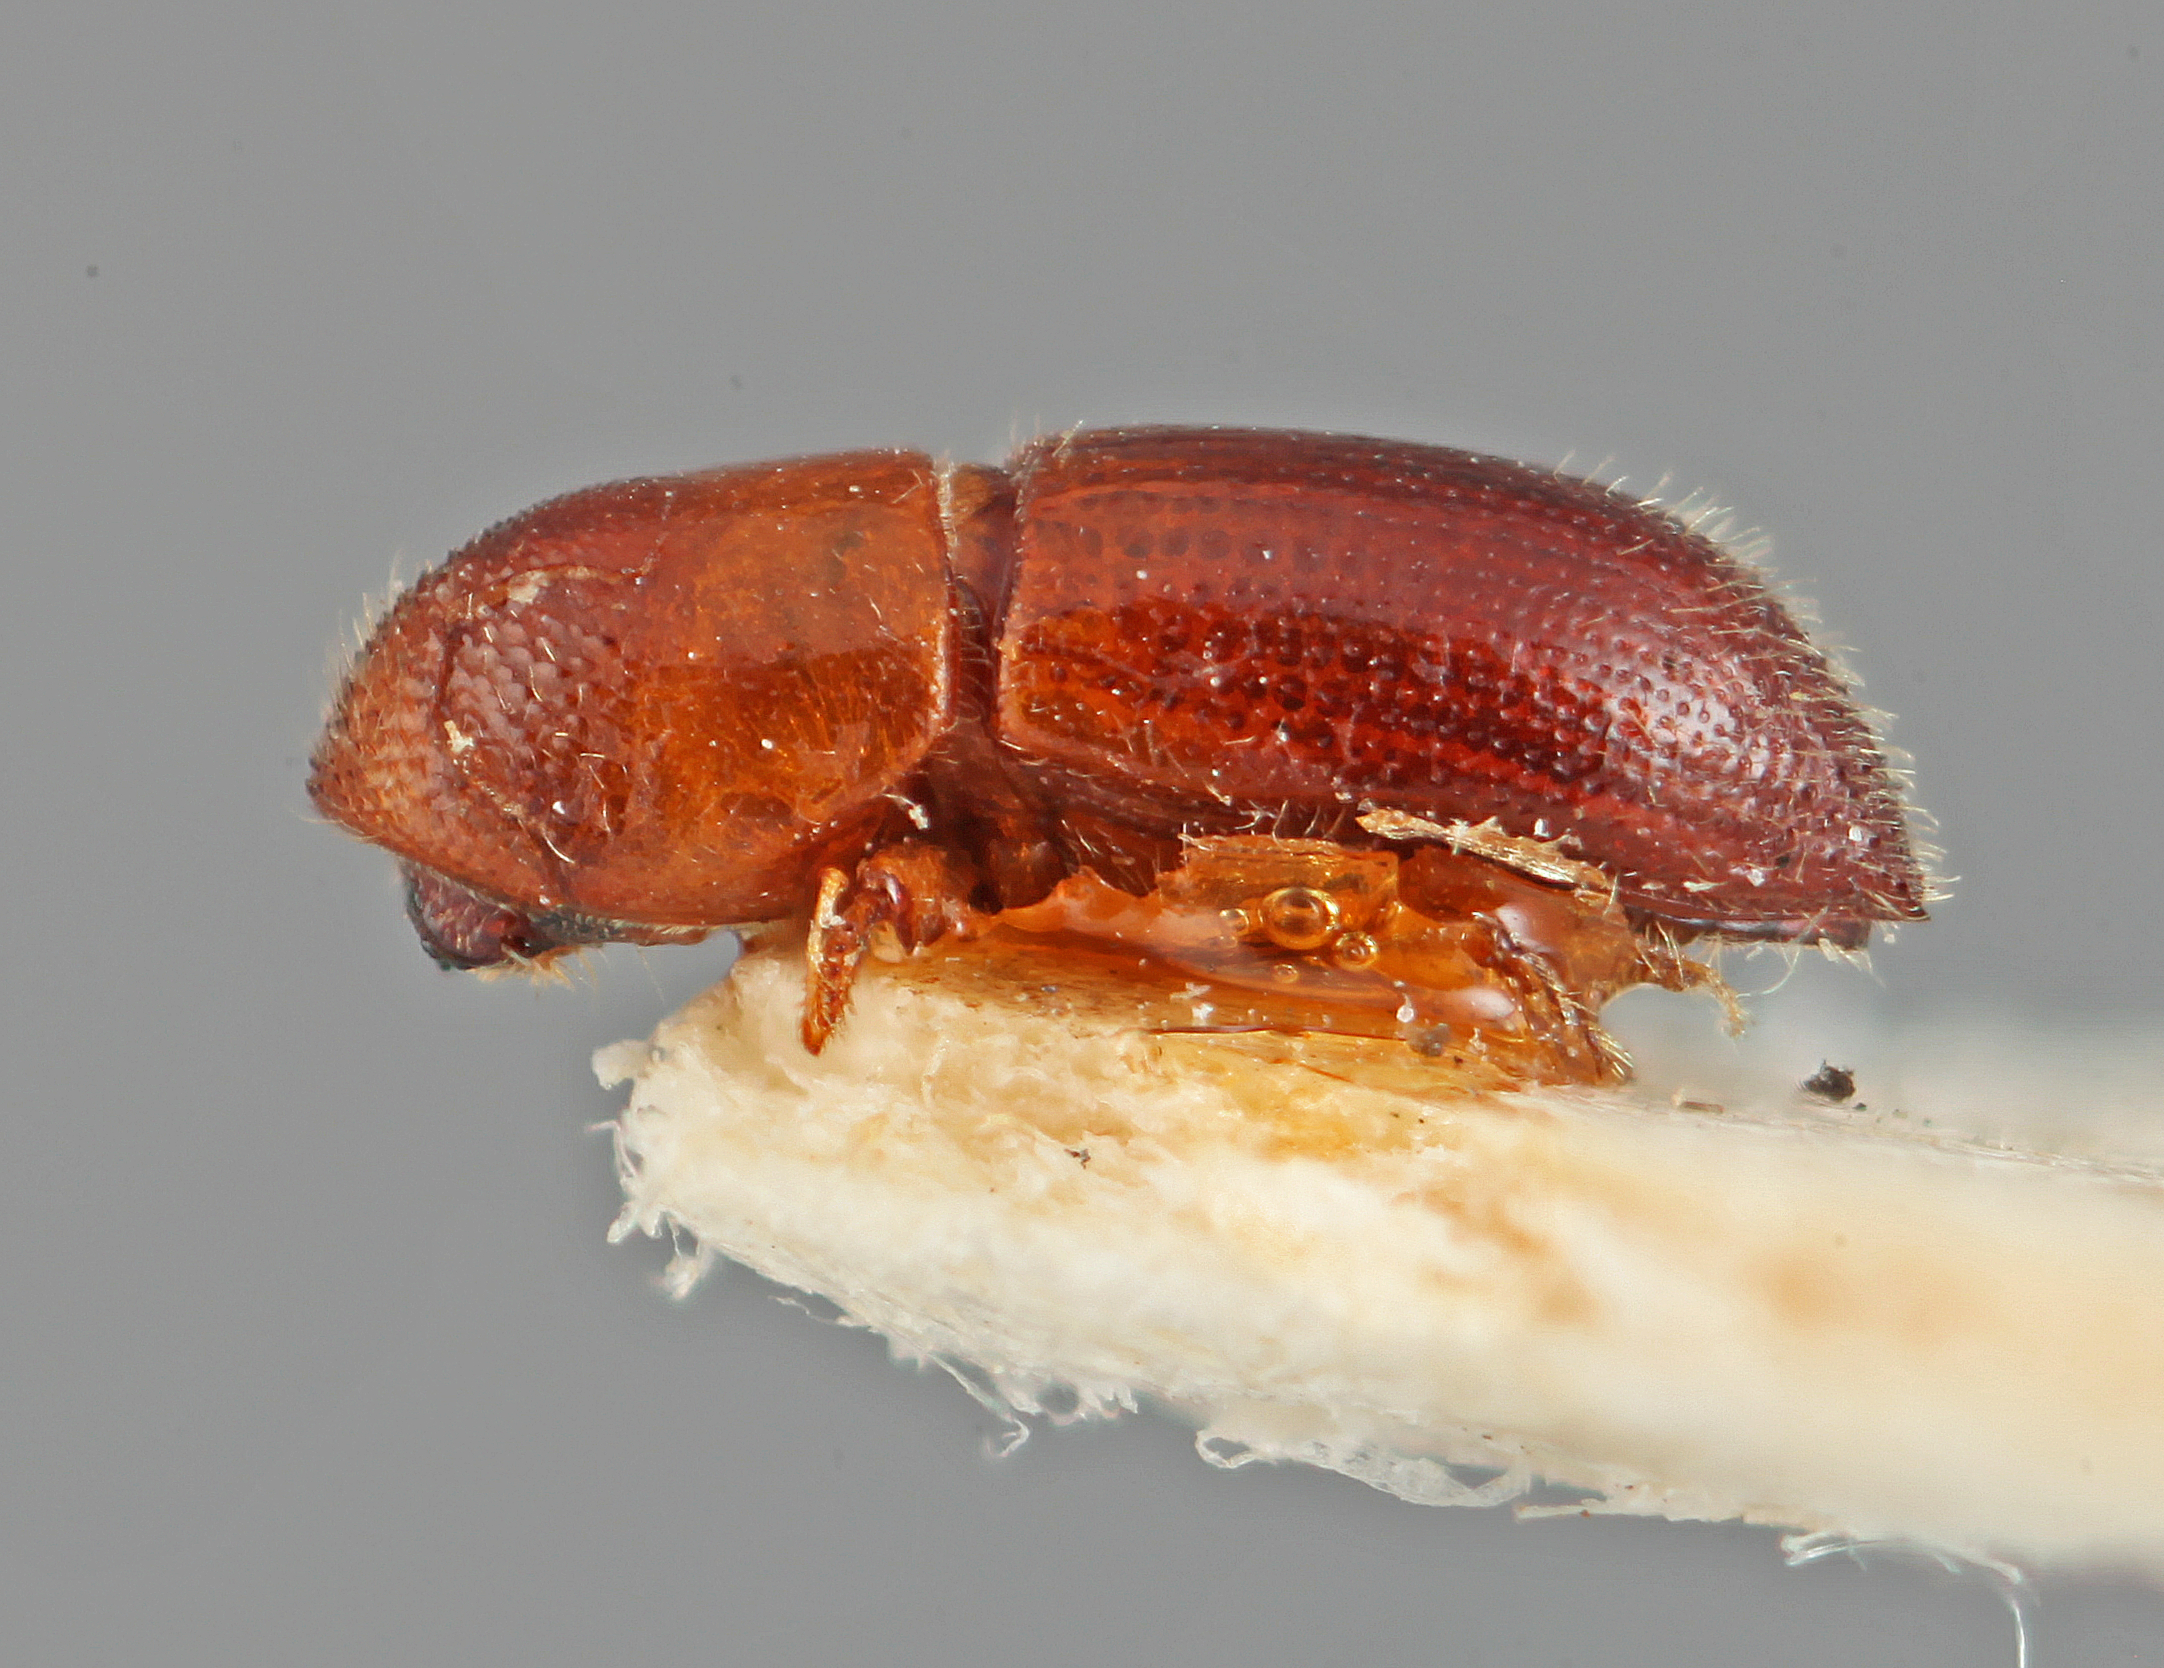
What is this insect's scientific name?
Xyleborus tolimanus
